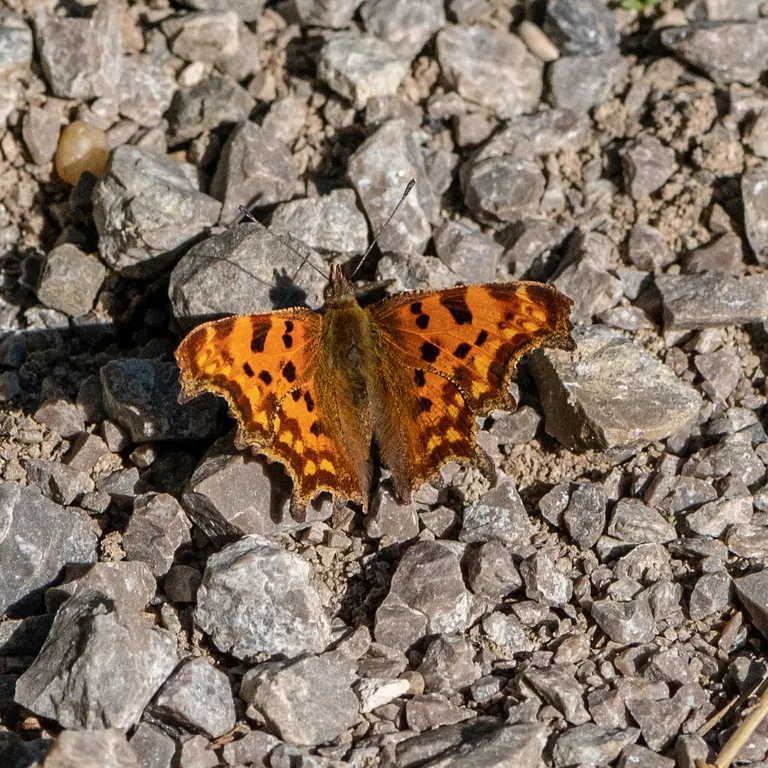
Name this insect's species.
Polygonia c-album
